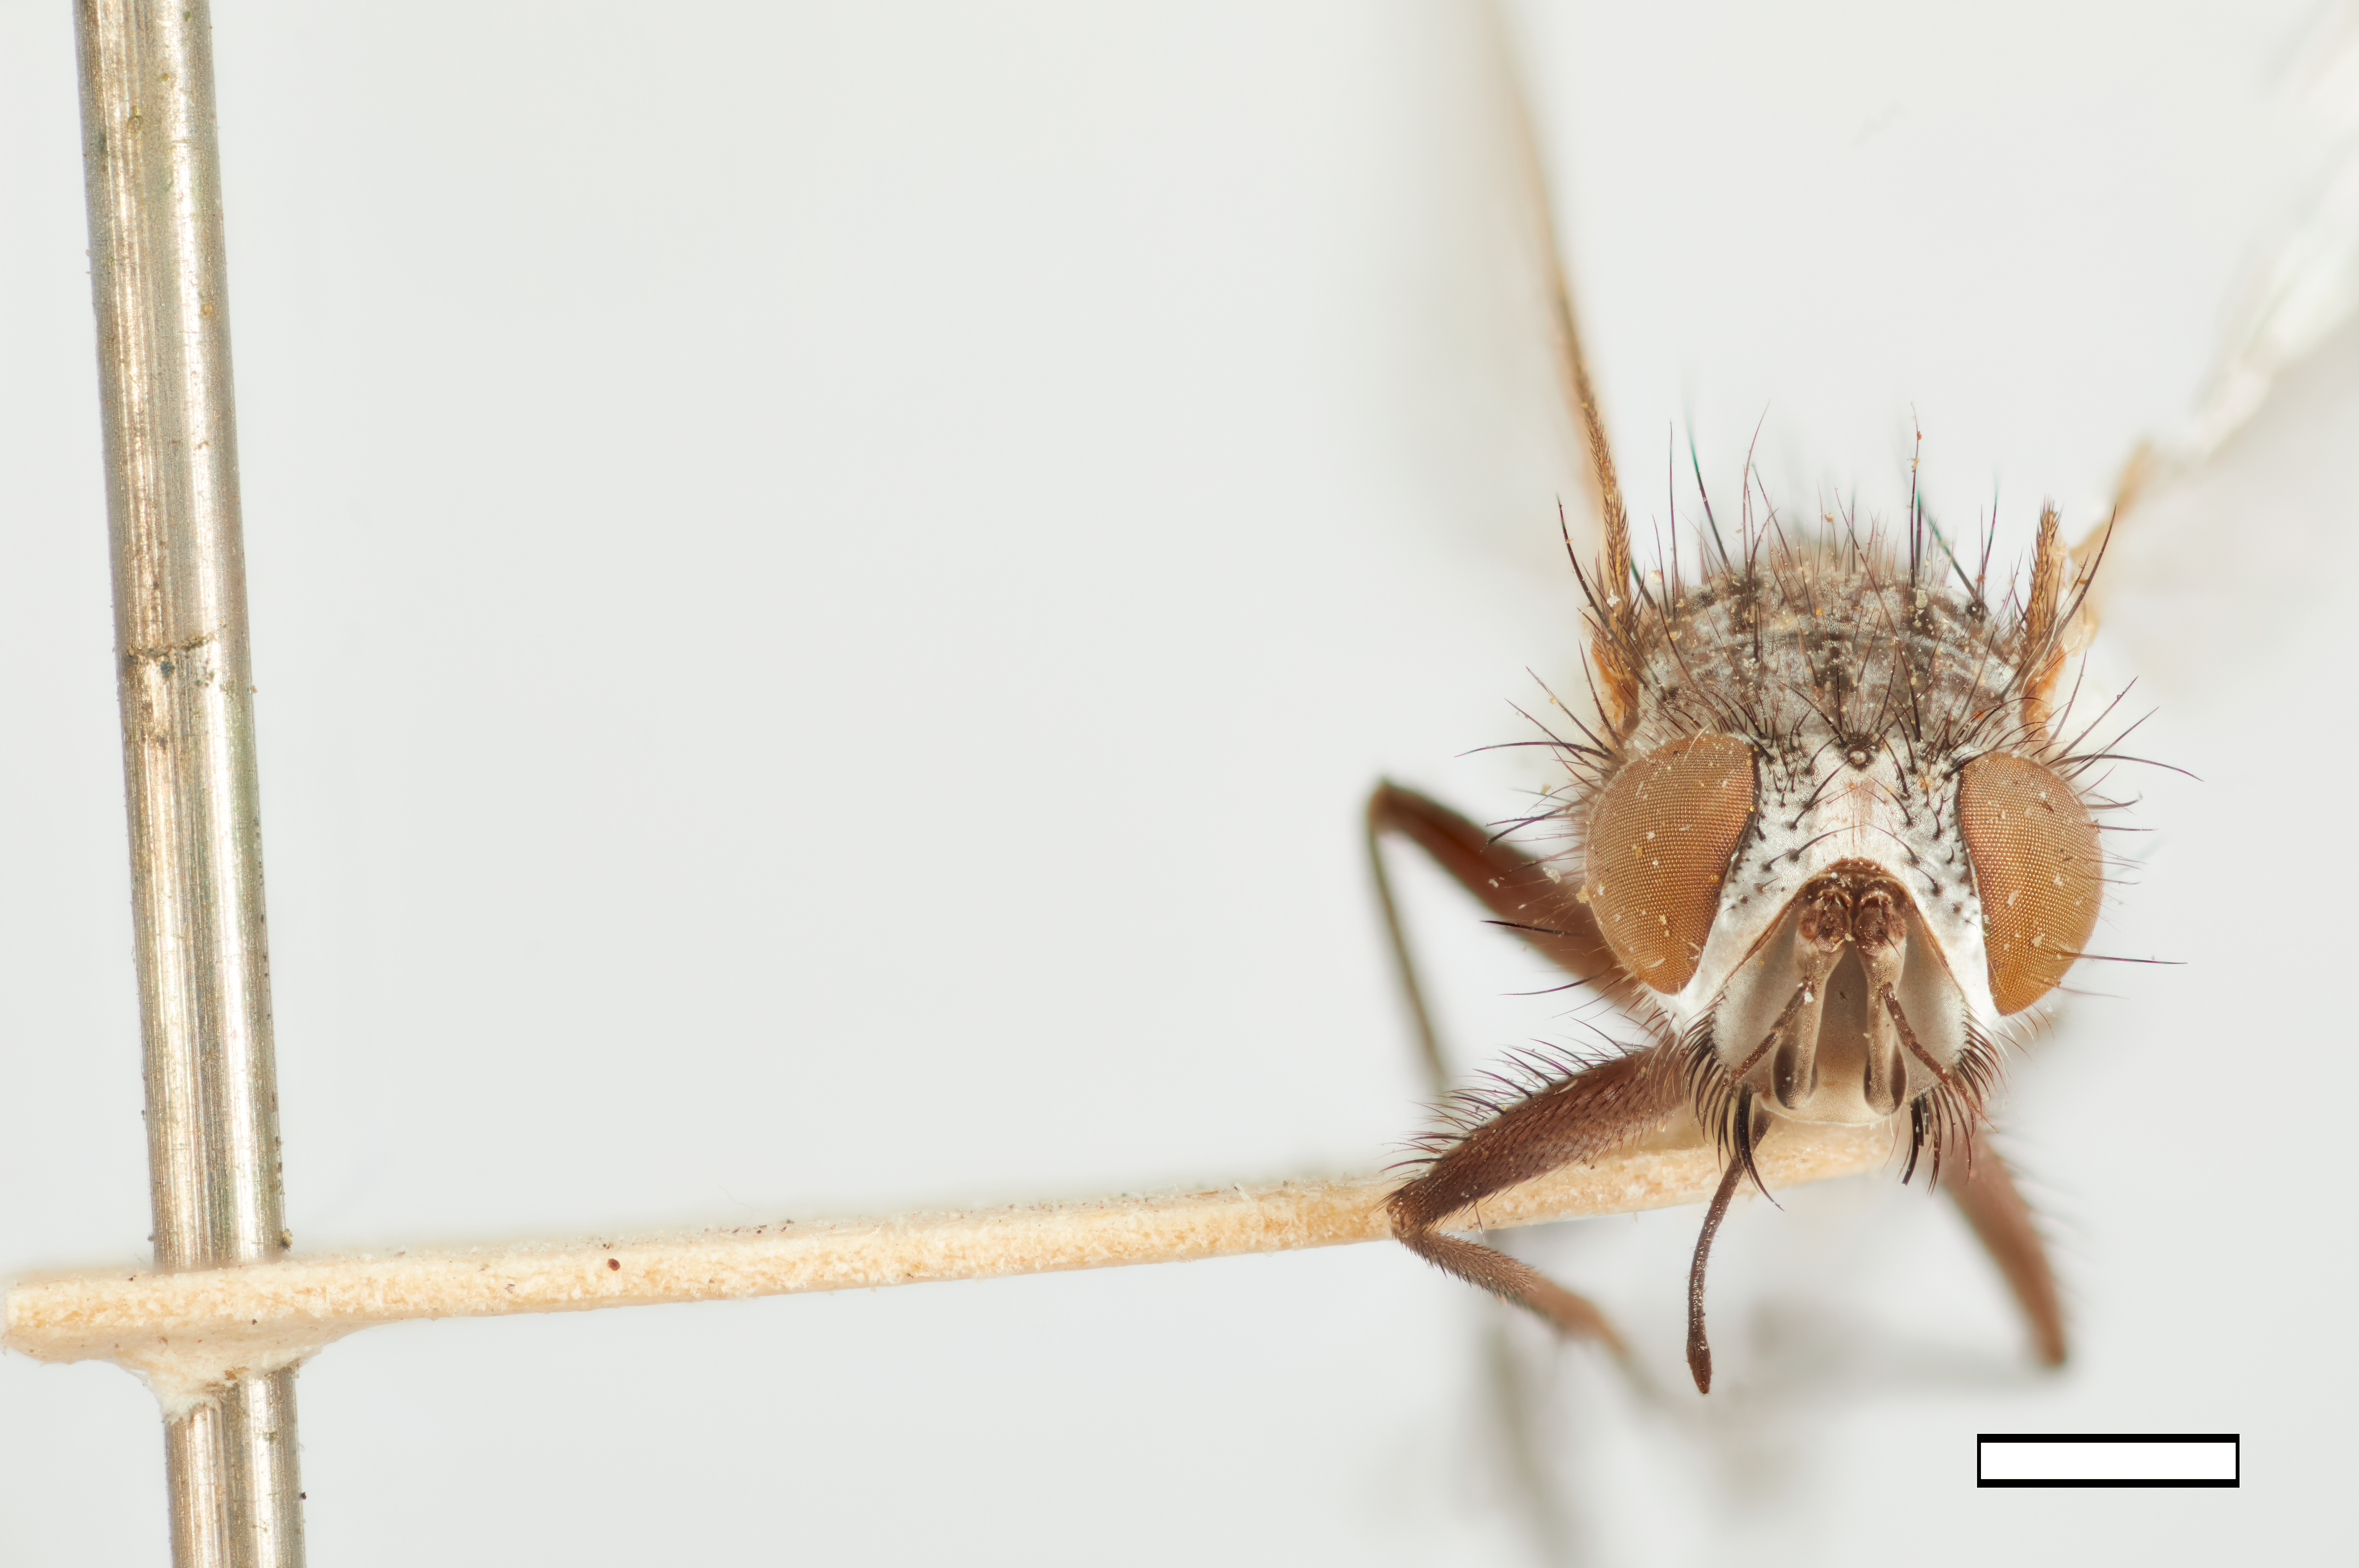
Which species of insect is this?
Isoglossa hastata
